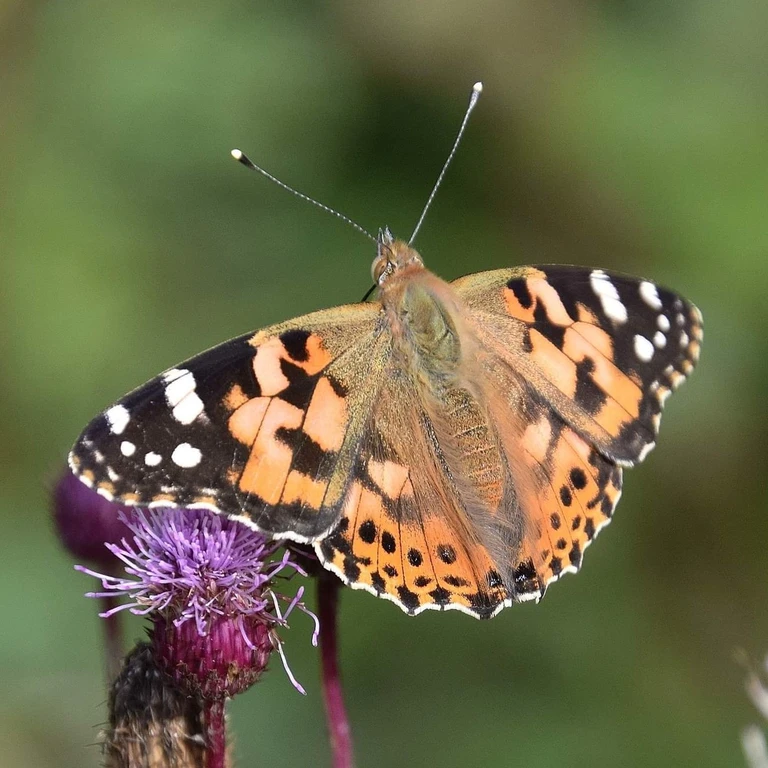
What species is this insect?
Vanessa cardui
